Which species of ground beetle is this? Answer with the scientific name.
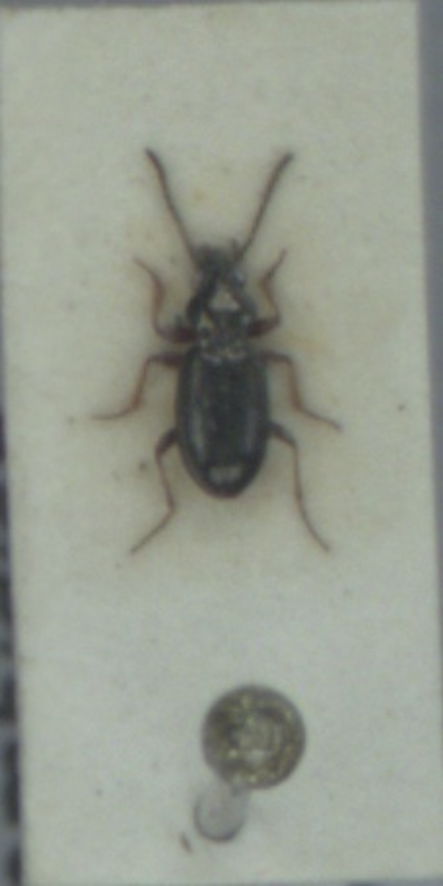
Bembidion lampros
